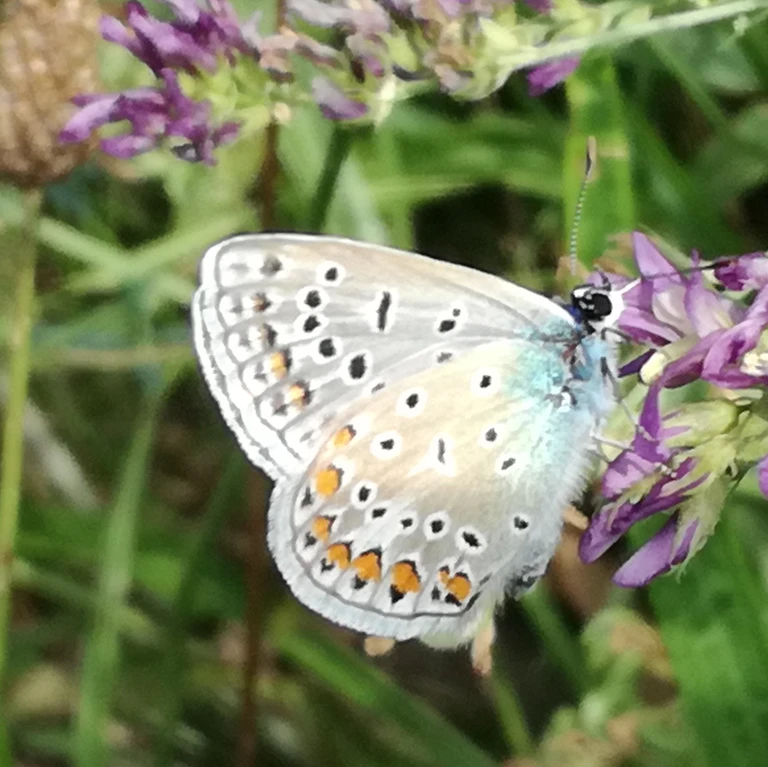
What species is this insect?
Polyommatus icarus
